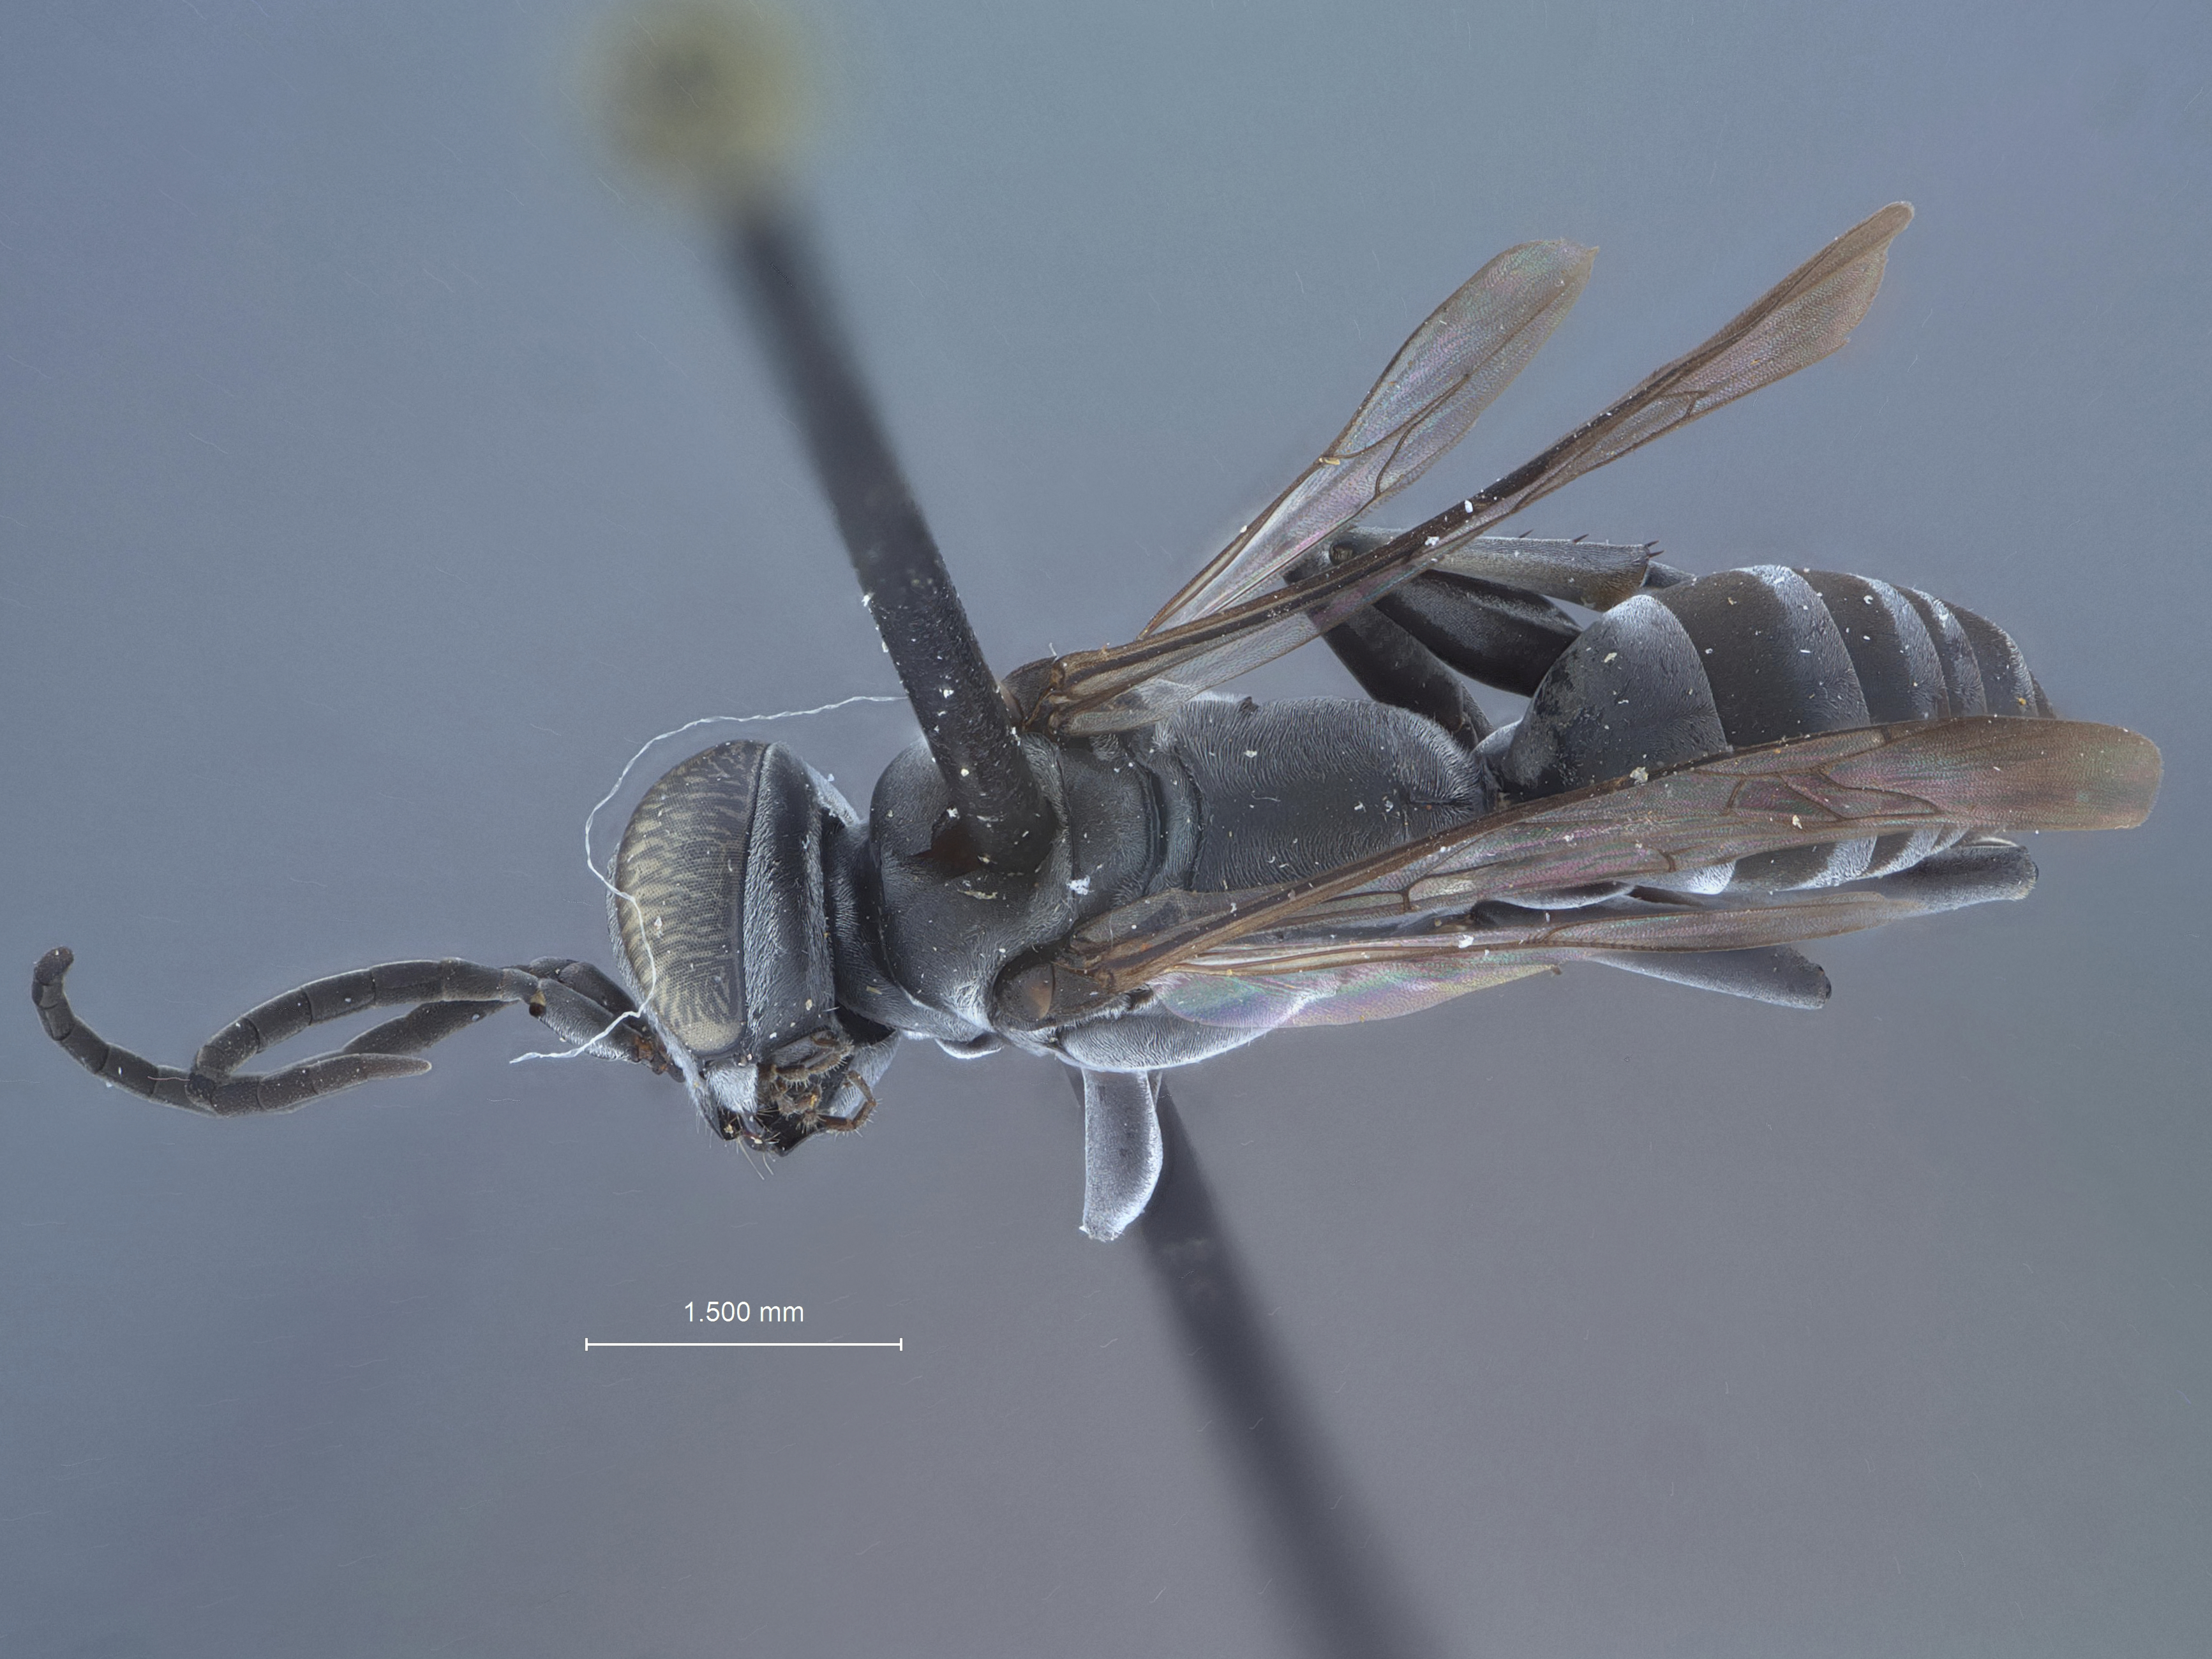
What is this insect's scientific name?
Liris evansi
